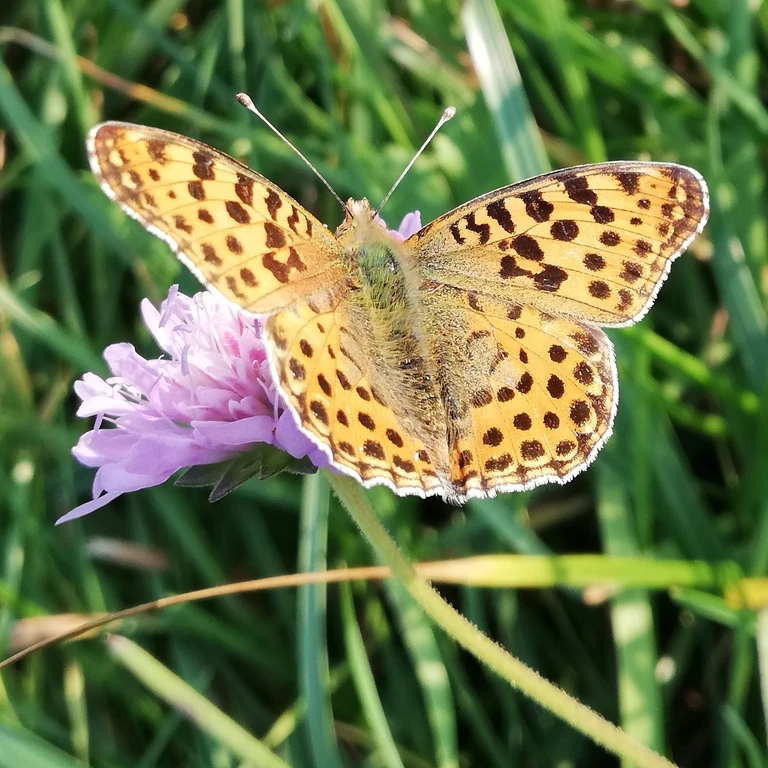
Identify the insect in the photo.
Issoria lathonia
